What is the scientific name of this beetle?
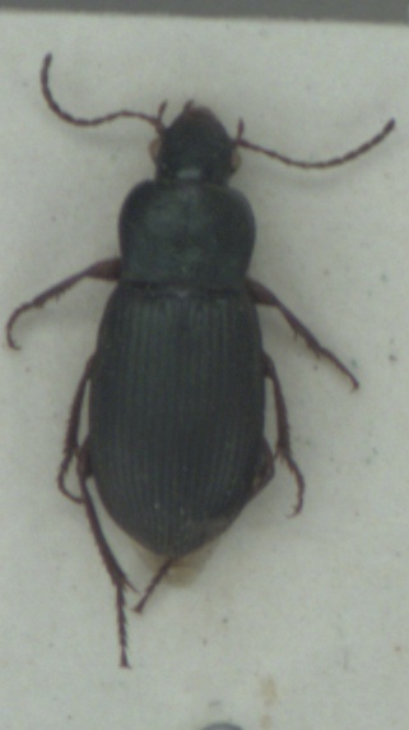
Ophonus laticollis
